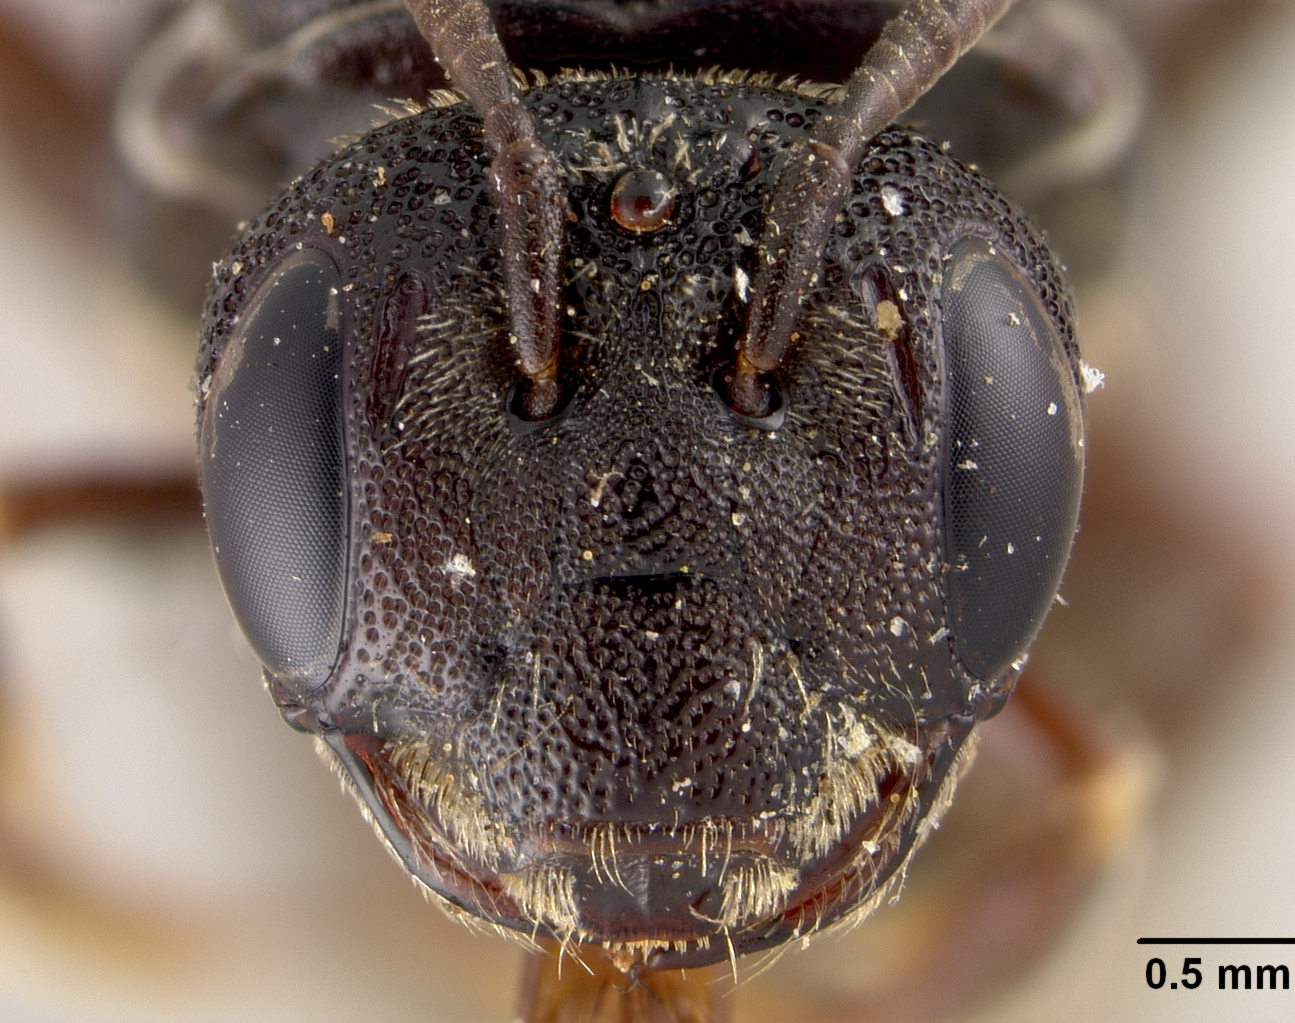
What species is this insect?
Protandrenopsis fuscipennis
